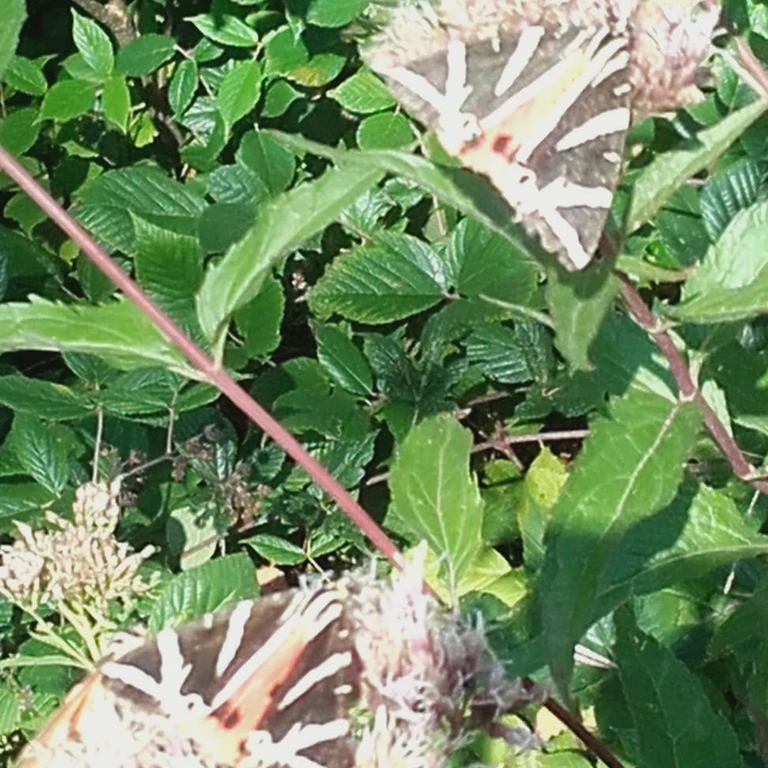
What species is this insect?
Euplagia quadripunctaria
